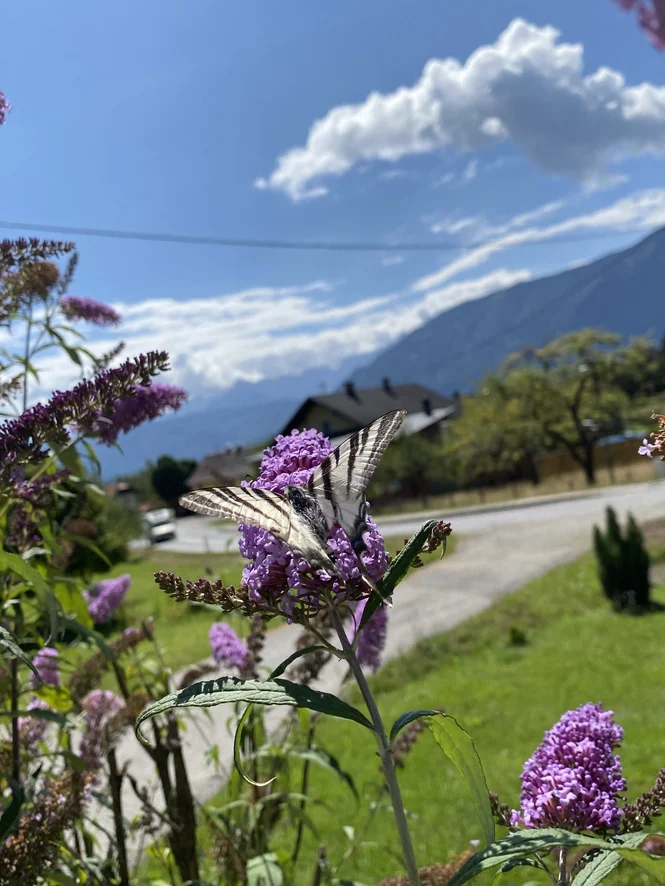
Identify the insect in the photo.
Iphiclides podalirius
